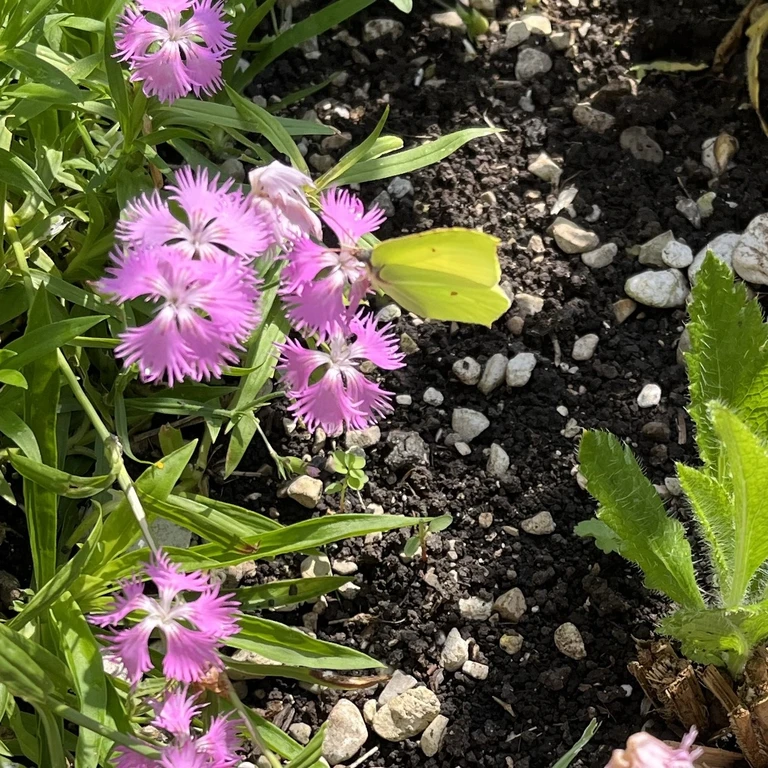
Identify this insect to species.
Gonepteryx rhamni
